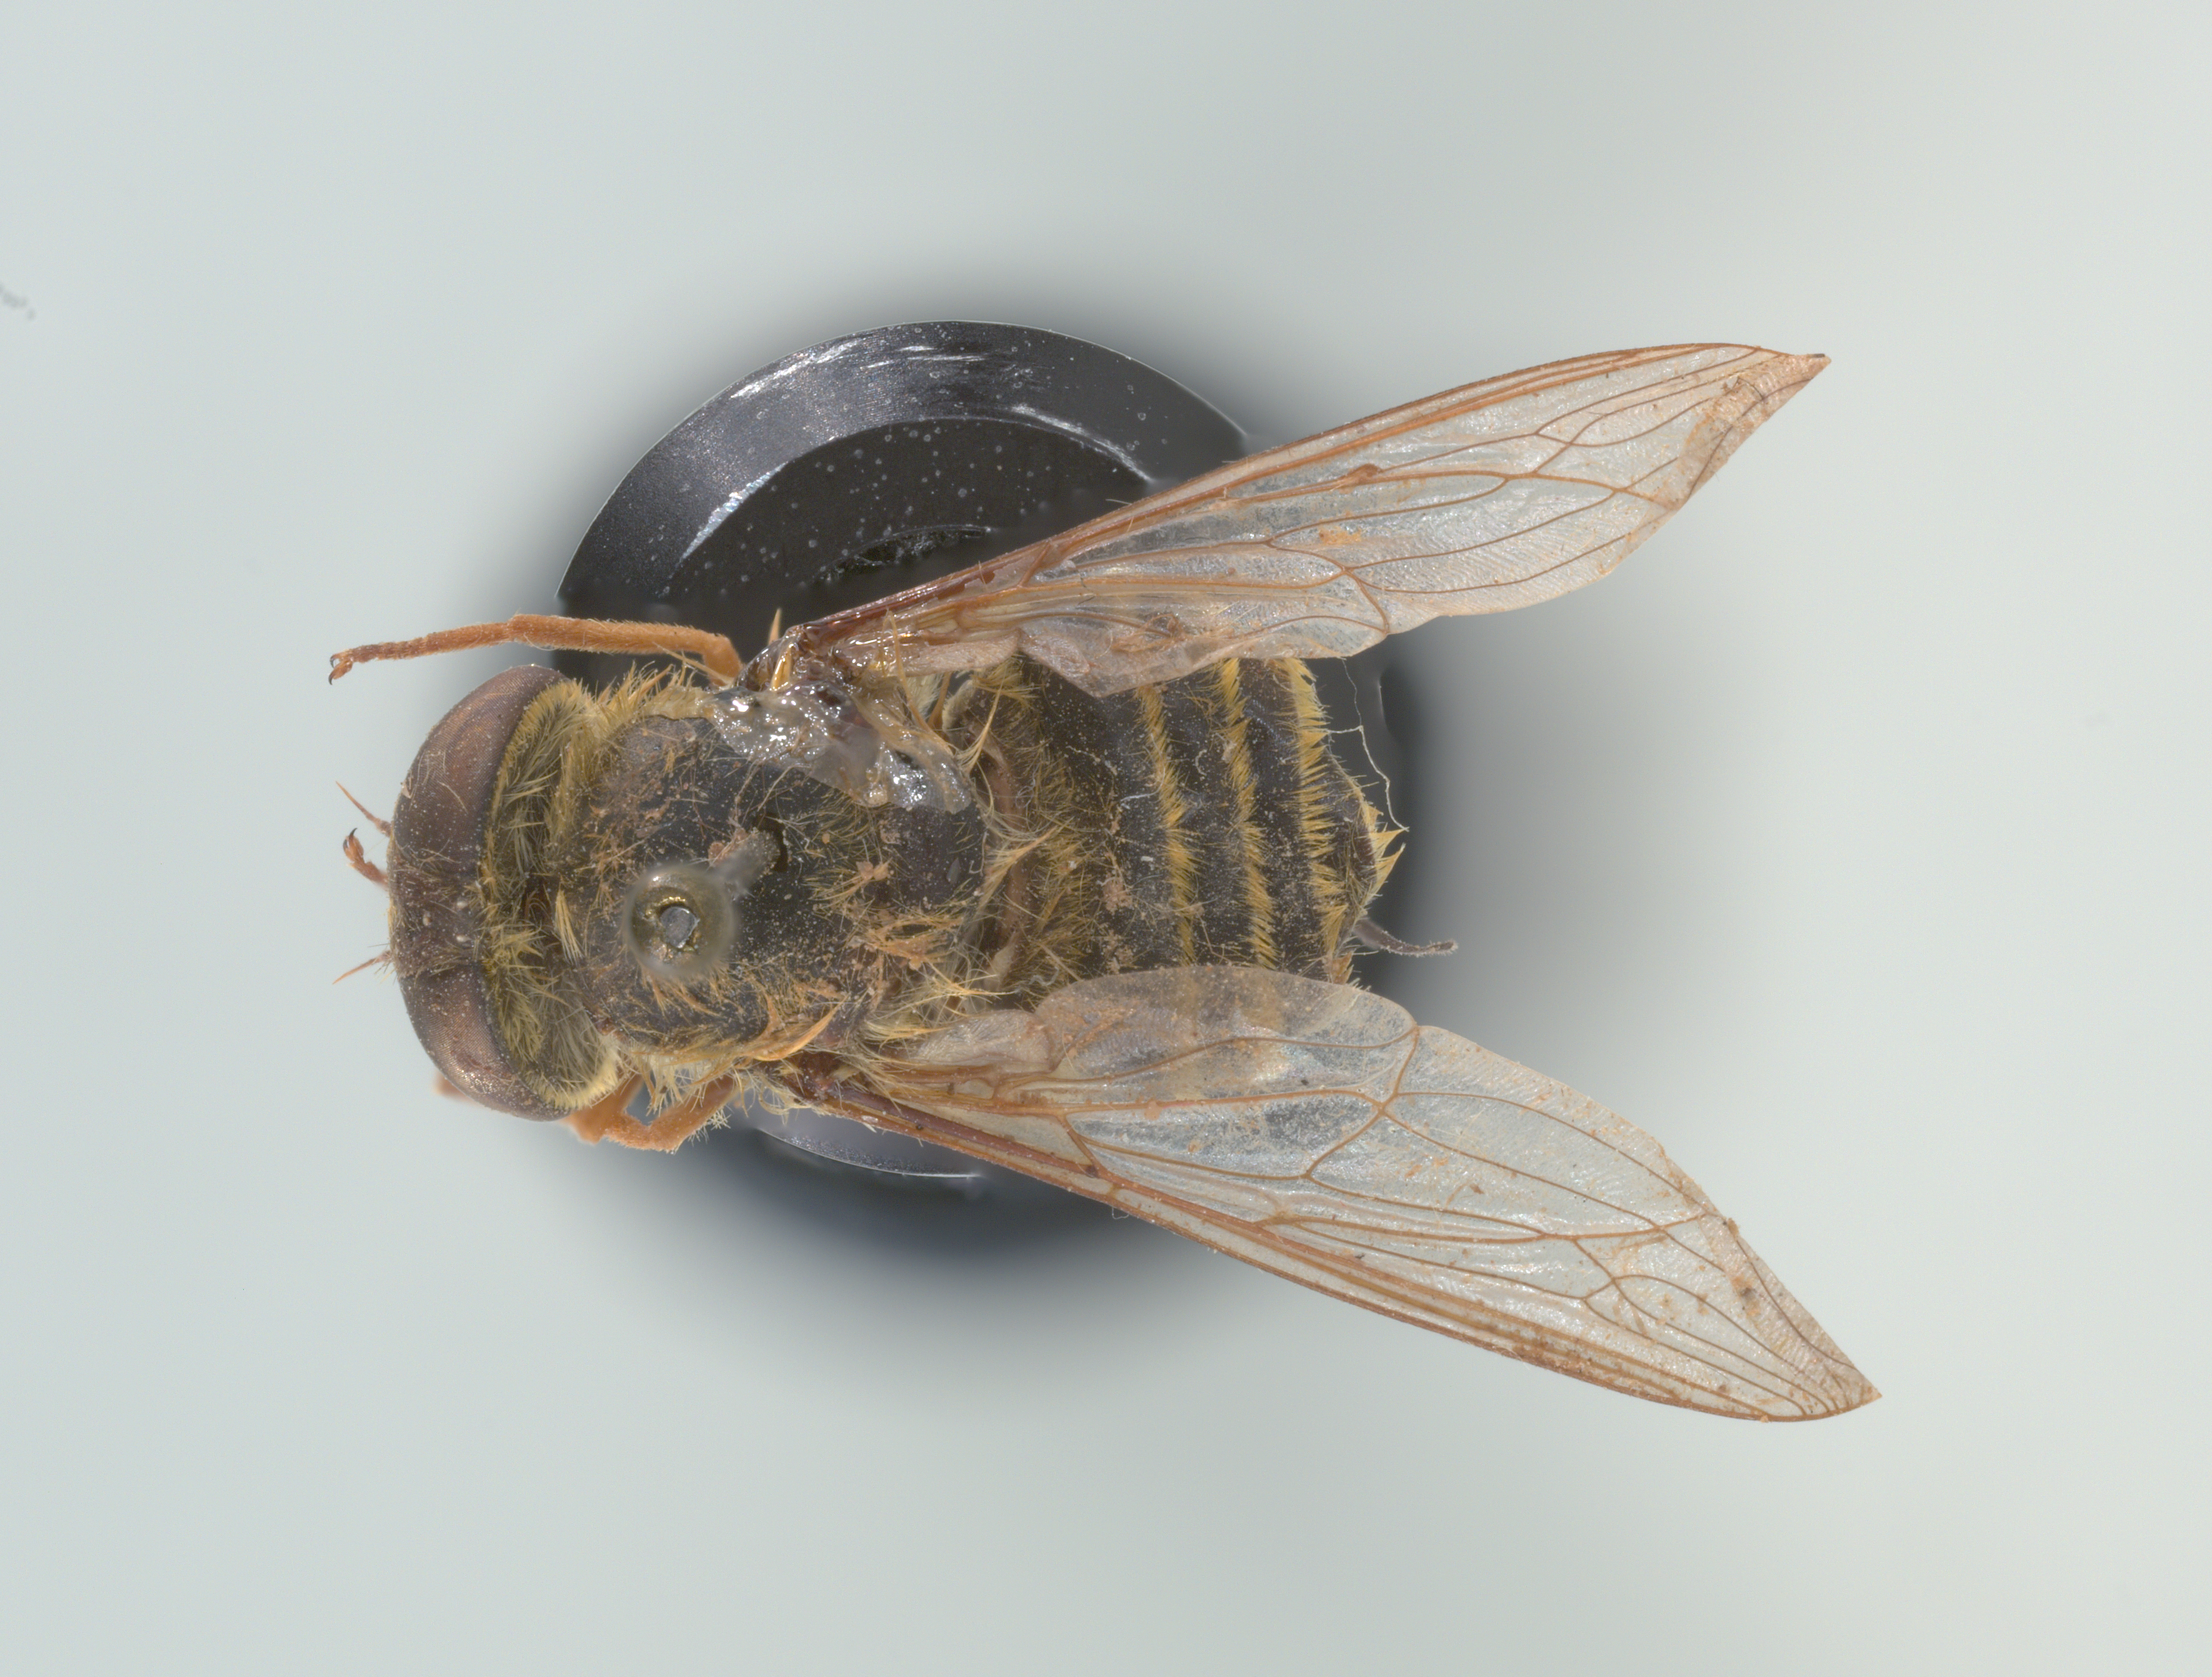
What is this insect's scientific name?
Neorhynchocephalus tauscheri
